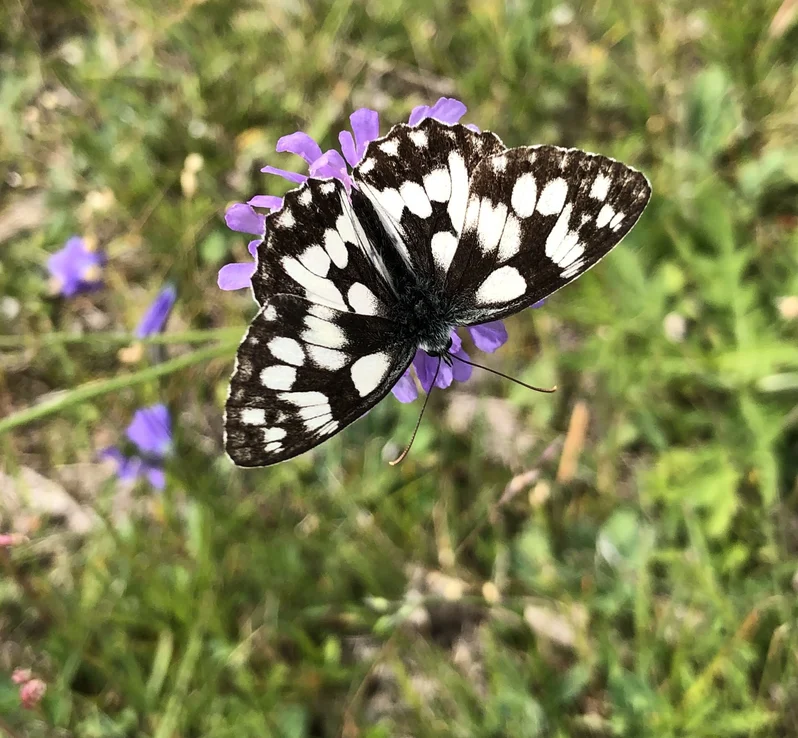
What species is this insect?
Melanargia galathea
